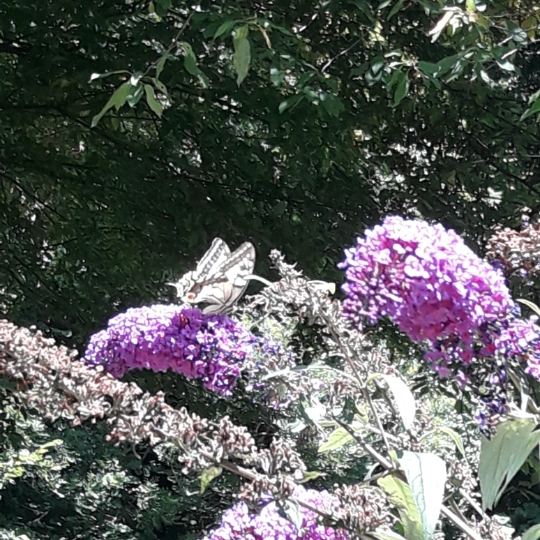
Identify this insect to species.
Papilio machaon
